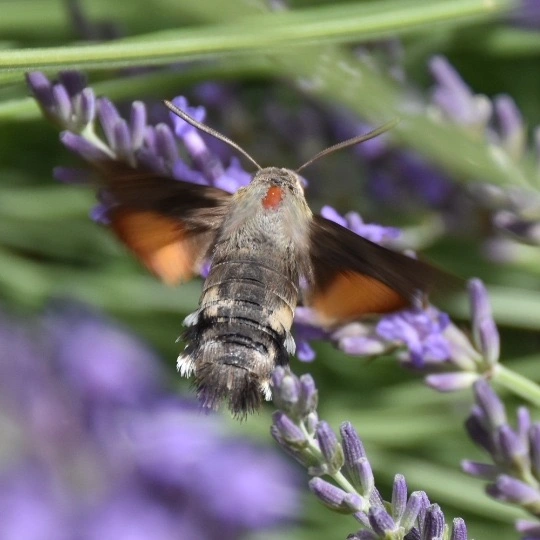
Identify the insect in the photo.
Macroglossum stellatarum
